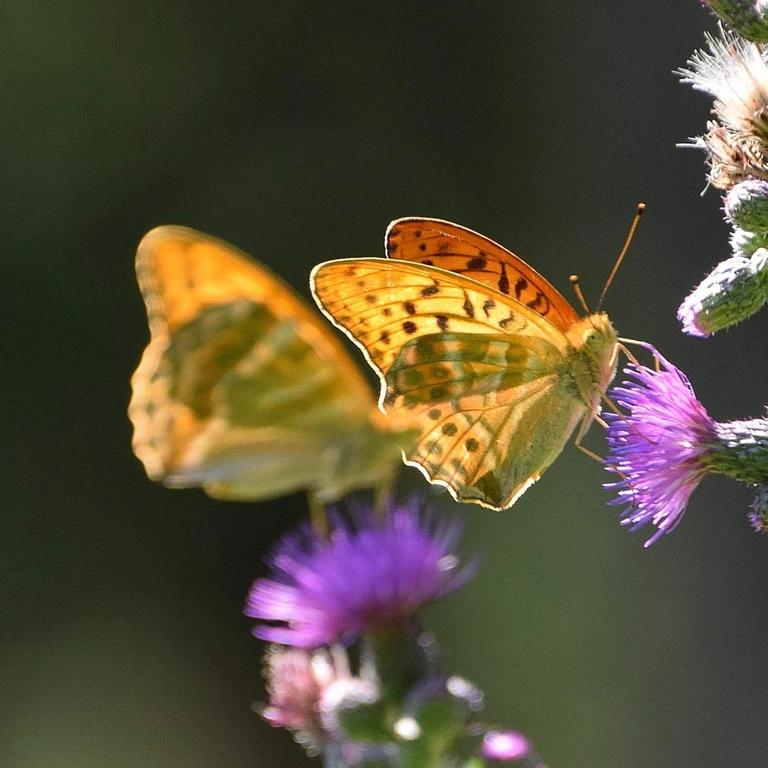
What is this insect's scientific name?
Argynnis paphia
